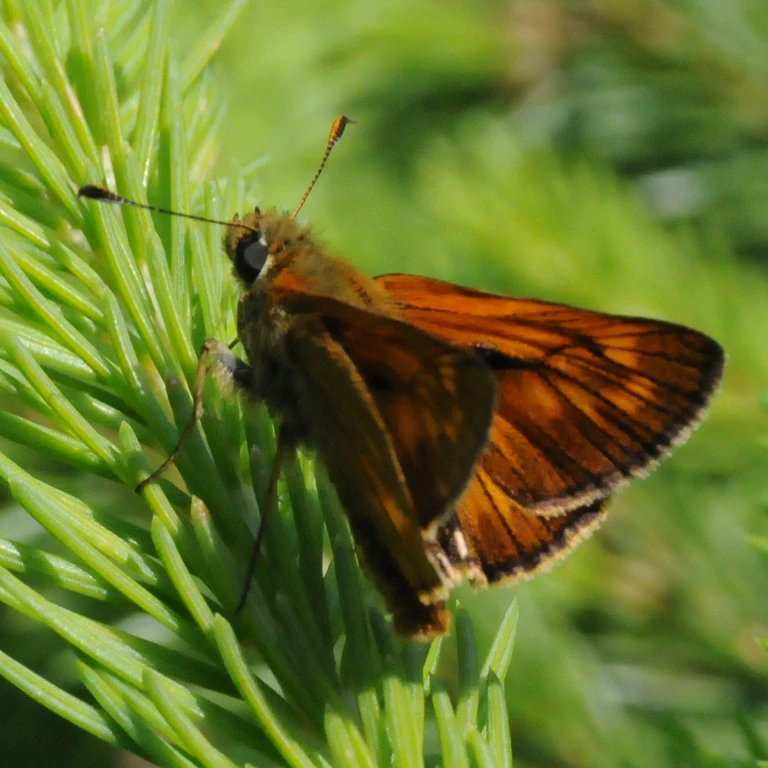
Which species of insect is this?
Ochlodes sylvanus (also Ochlodes venata)
